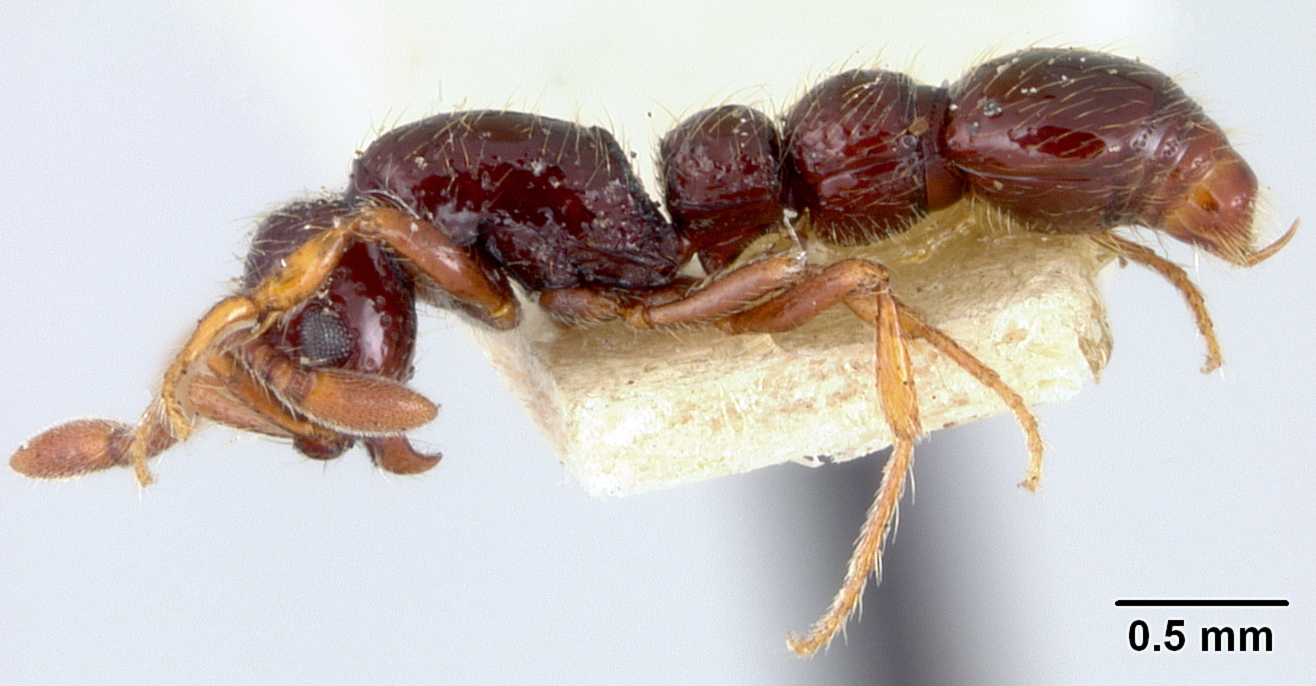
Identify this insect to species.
Cerapachys terricola
